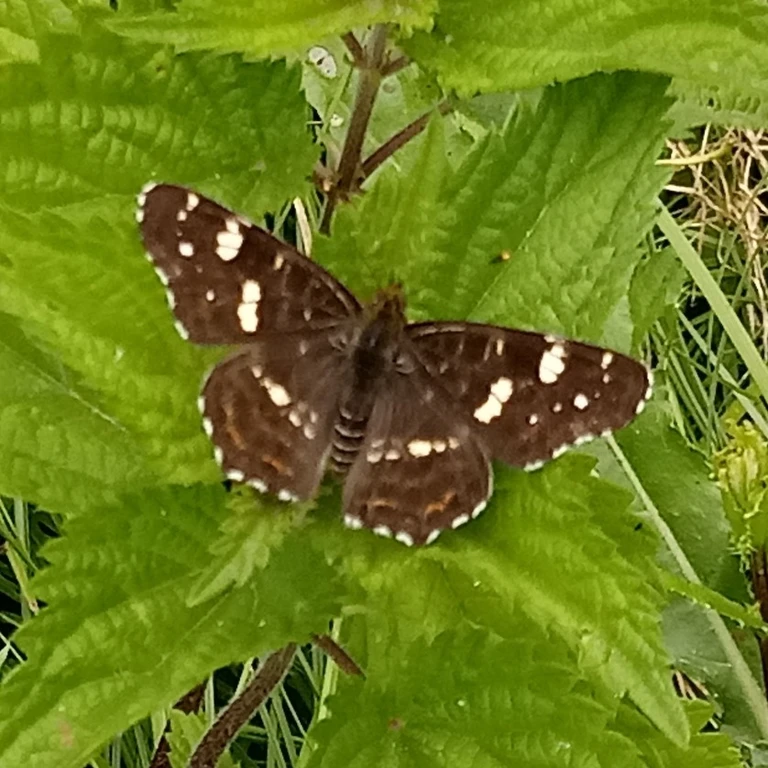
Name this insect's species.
Araschnia levana
